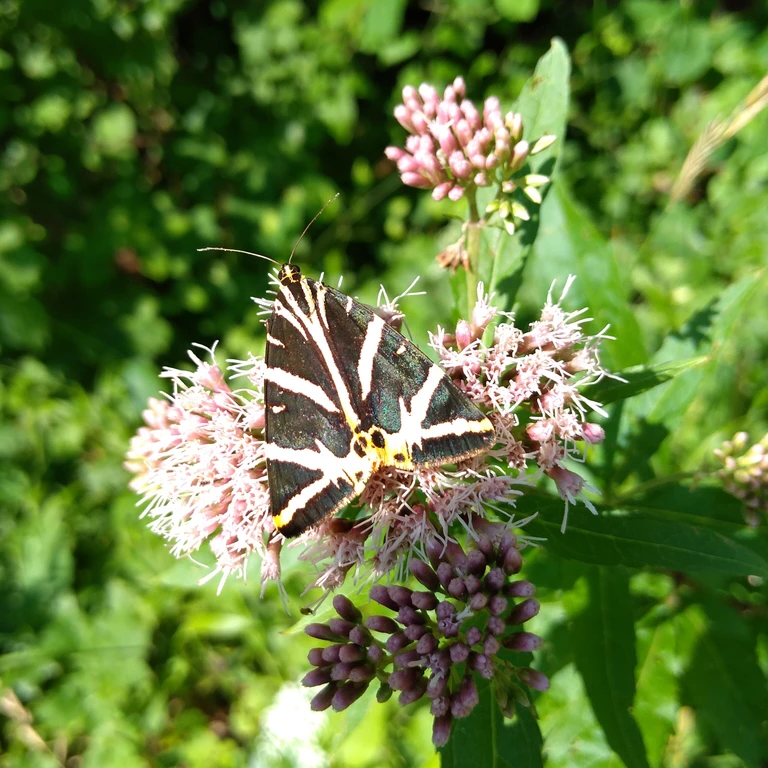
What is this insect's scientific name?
Euplagia quadripunctaria
